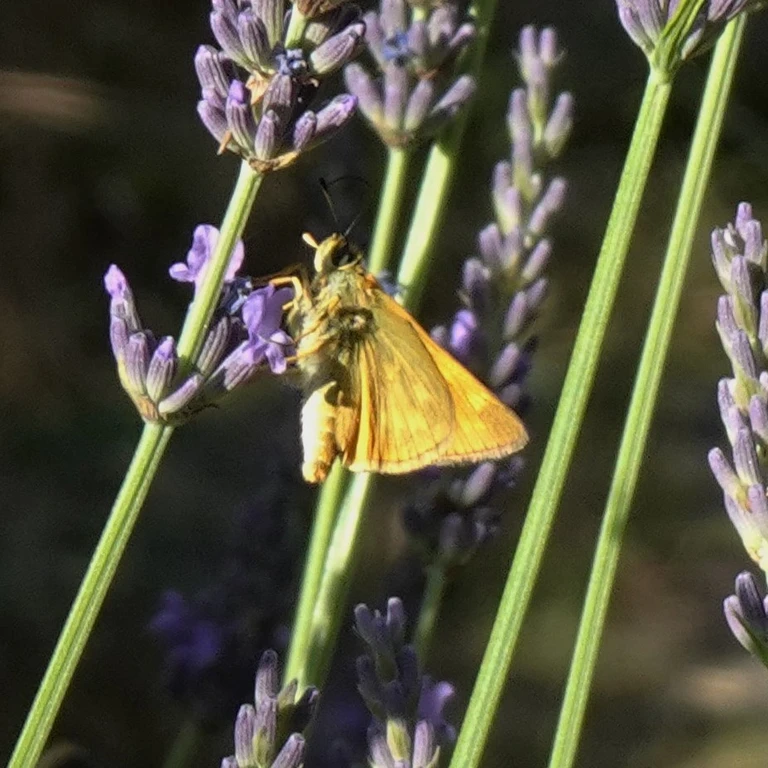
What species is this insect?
Ochlodes sylvanus (also Ochlodes venata)
